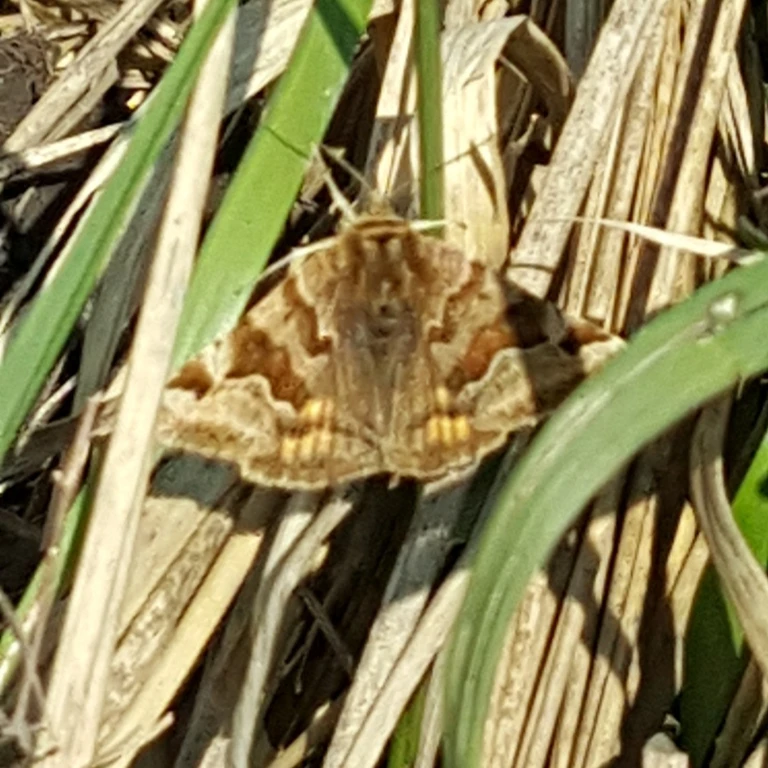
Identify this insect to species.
Euclidia glyphica
